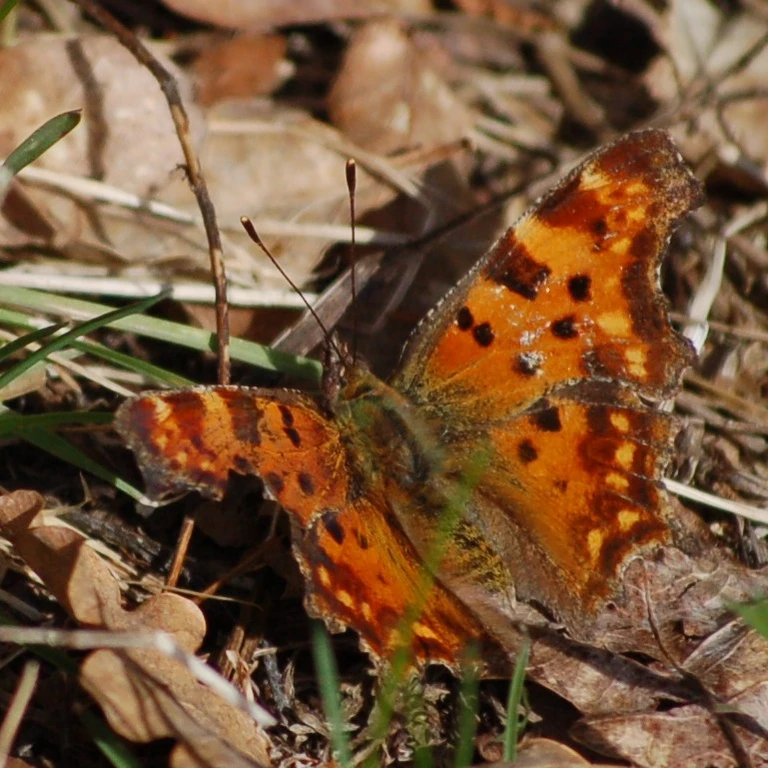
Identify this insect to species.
Polygonia c-album
